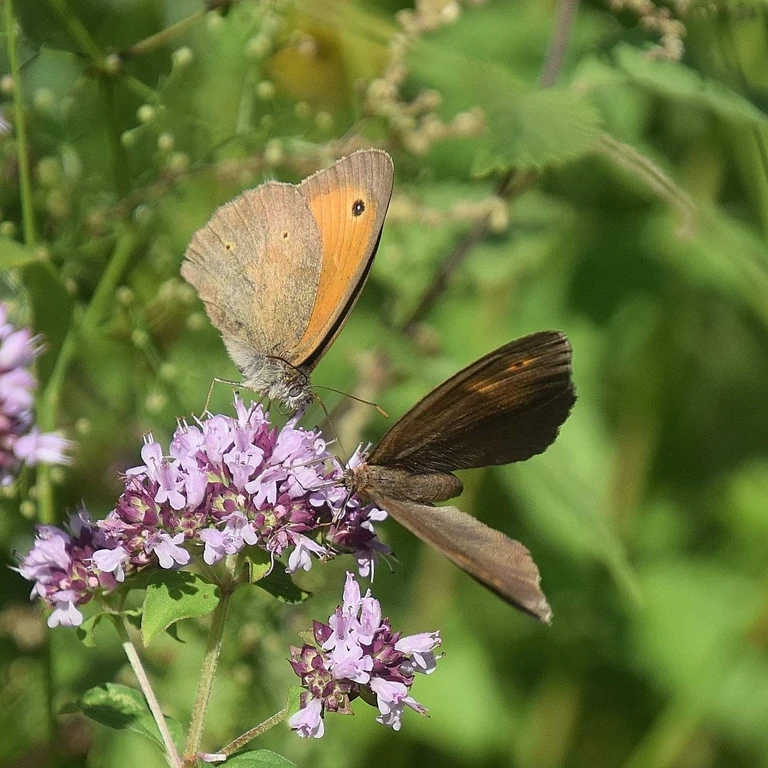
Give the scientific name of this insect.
Maniola jurtina
